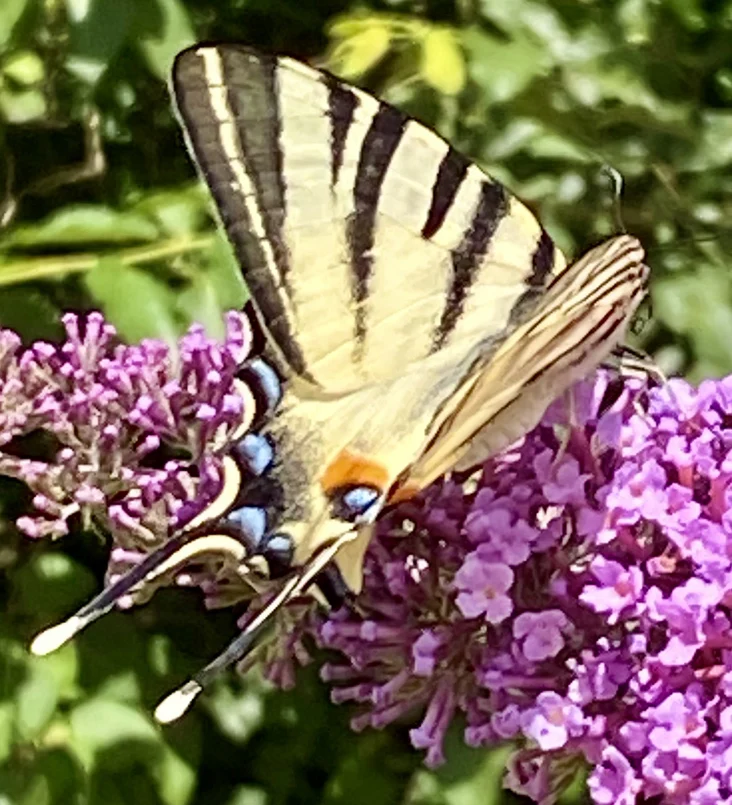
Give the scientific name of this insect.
Iphiclides podalirius
